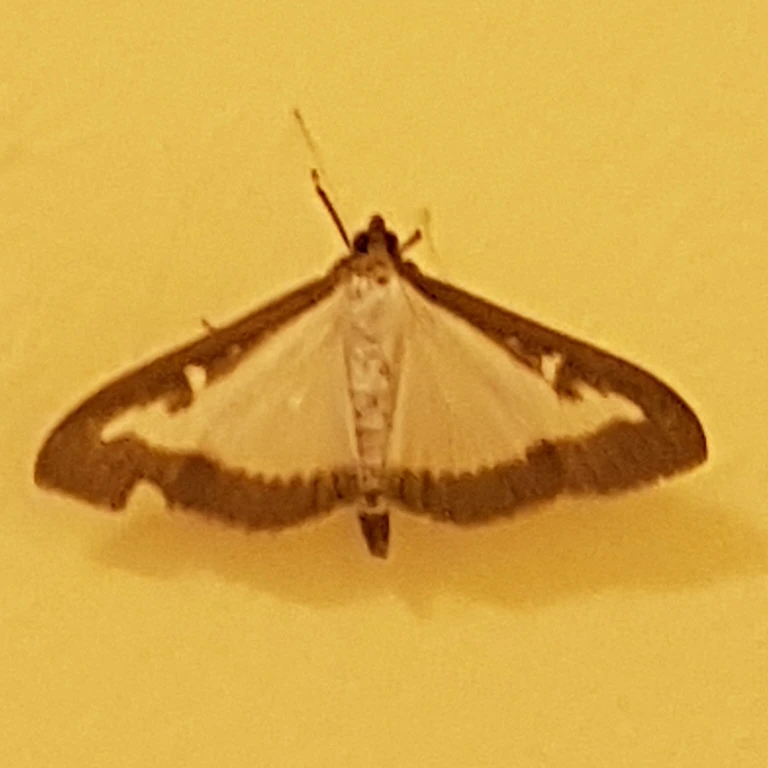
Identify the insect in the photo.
Cydalima perspectalis
